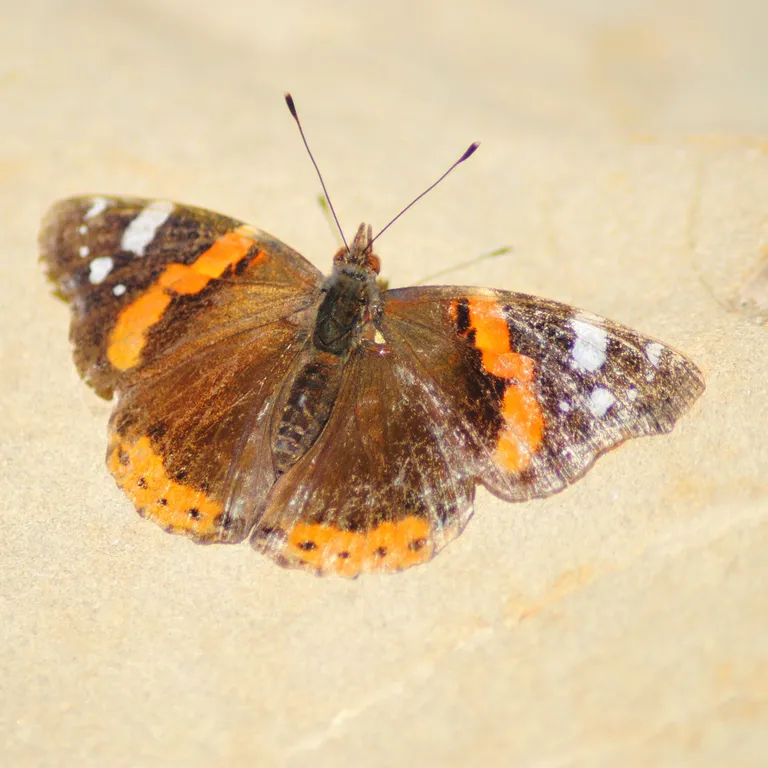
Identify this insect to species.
Vanessa atalanta
